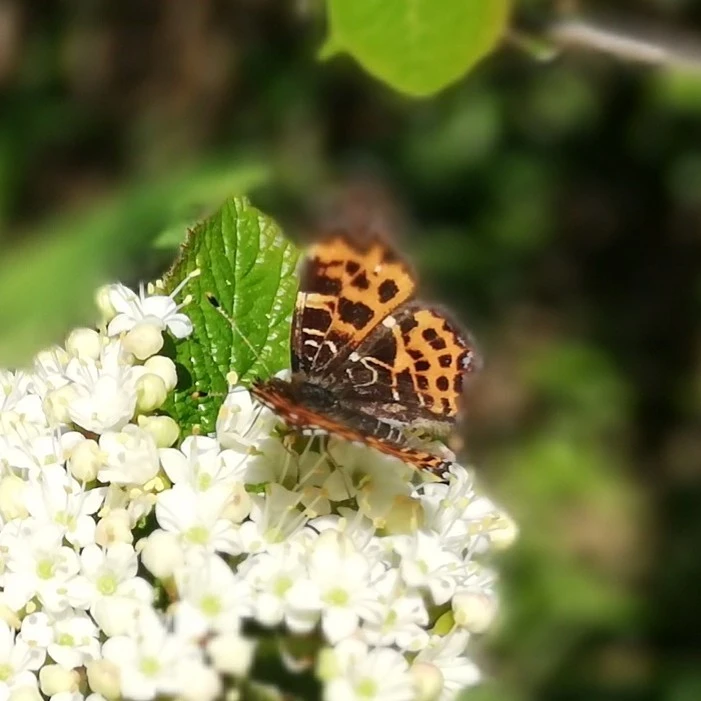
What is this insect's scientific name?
Araschnia levana
